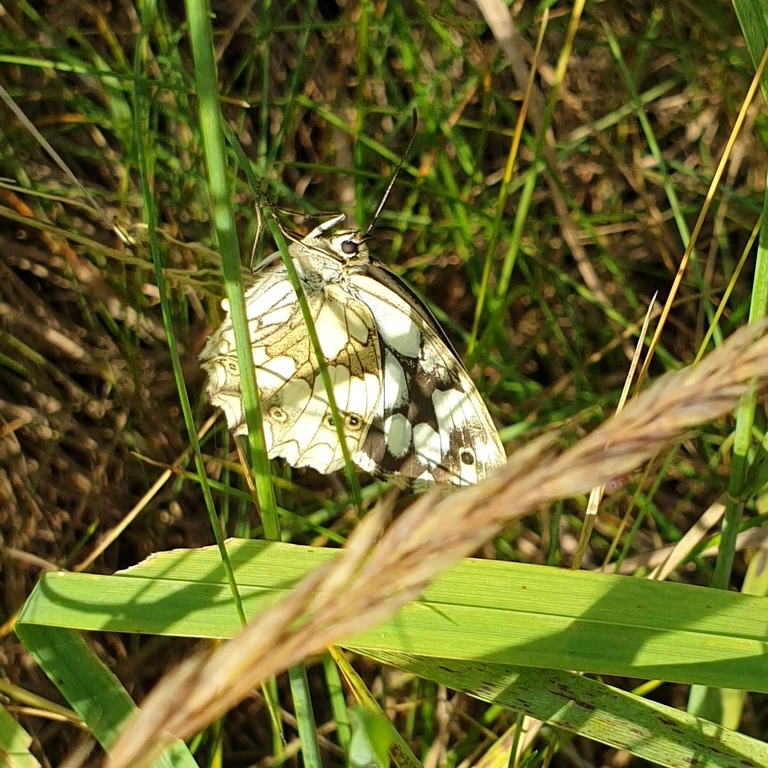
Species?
Melanargia galathea
